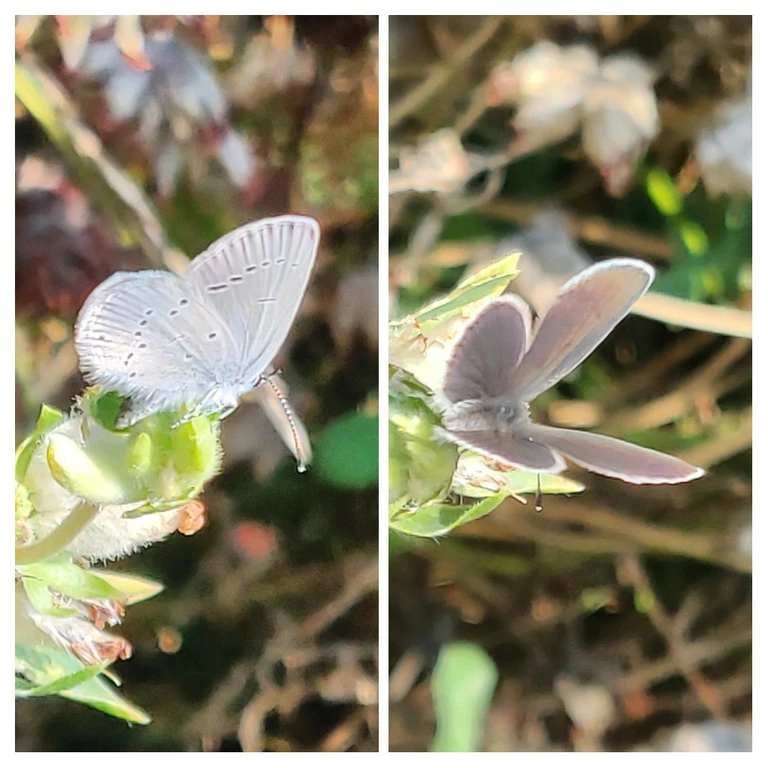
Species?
Cupido minimus
